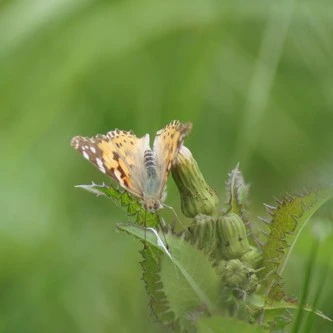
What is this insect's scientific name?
Vanessa cardui
